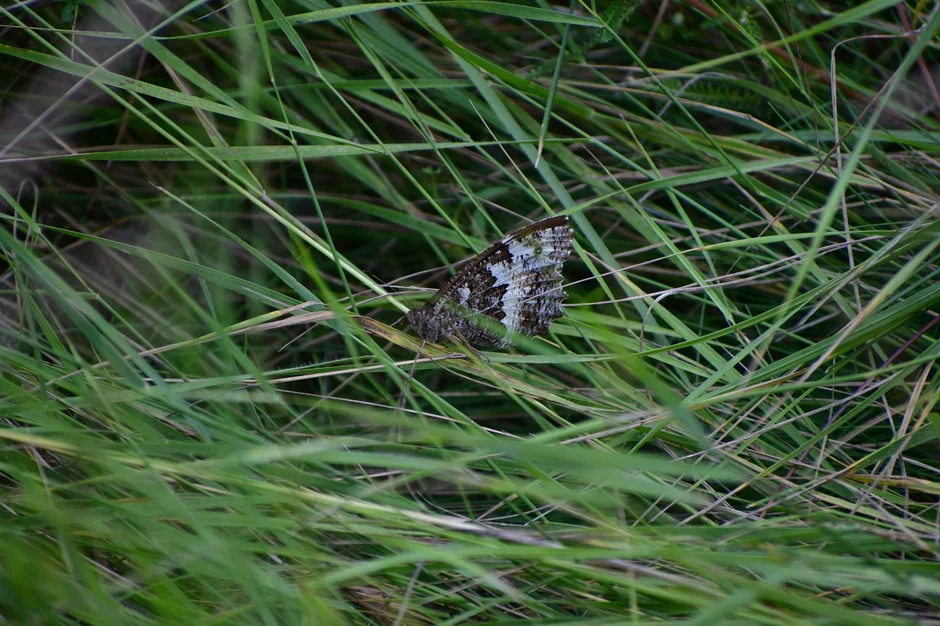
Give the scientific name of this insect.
Brintesia circe
